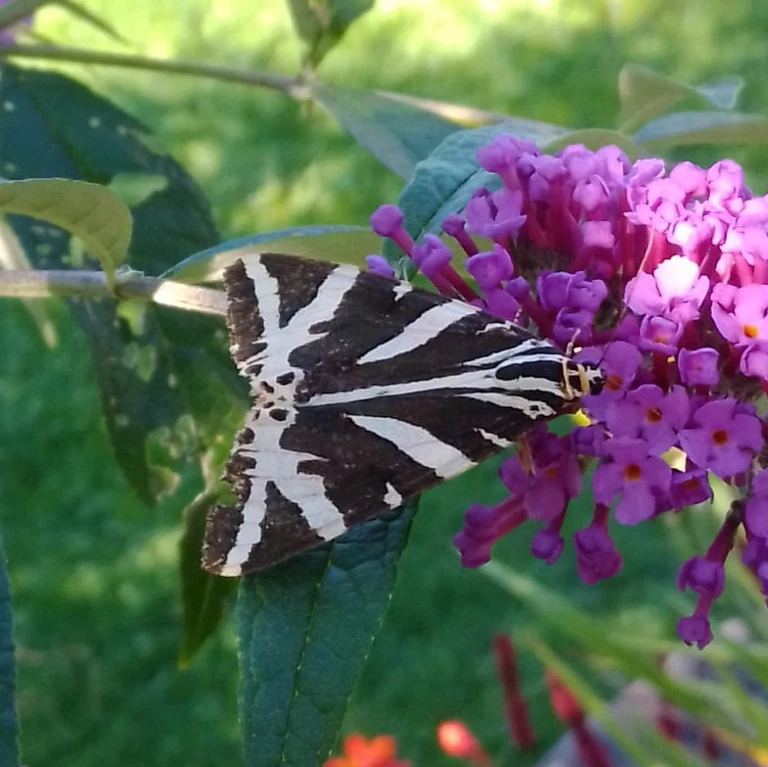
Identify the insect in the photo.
Euplagia quadripunctaria
